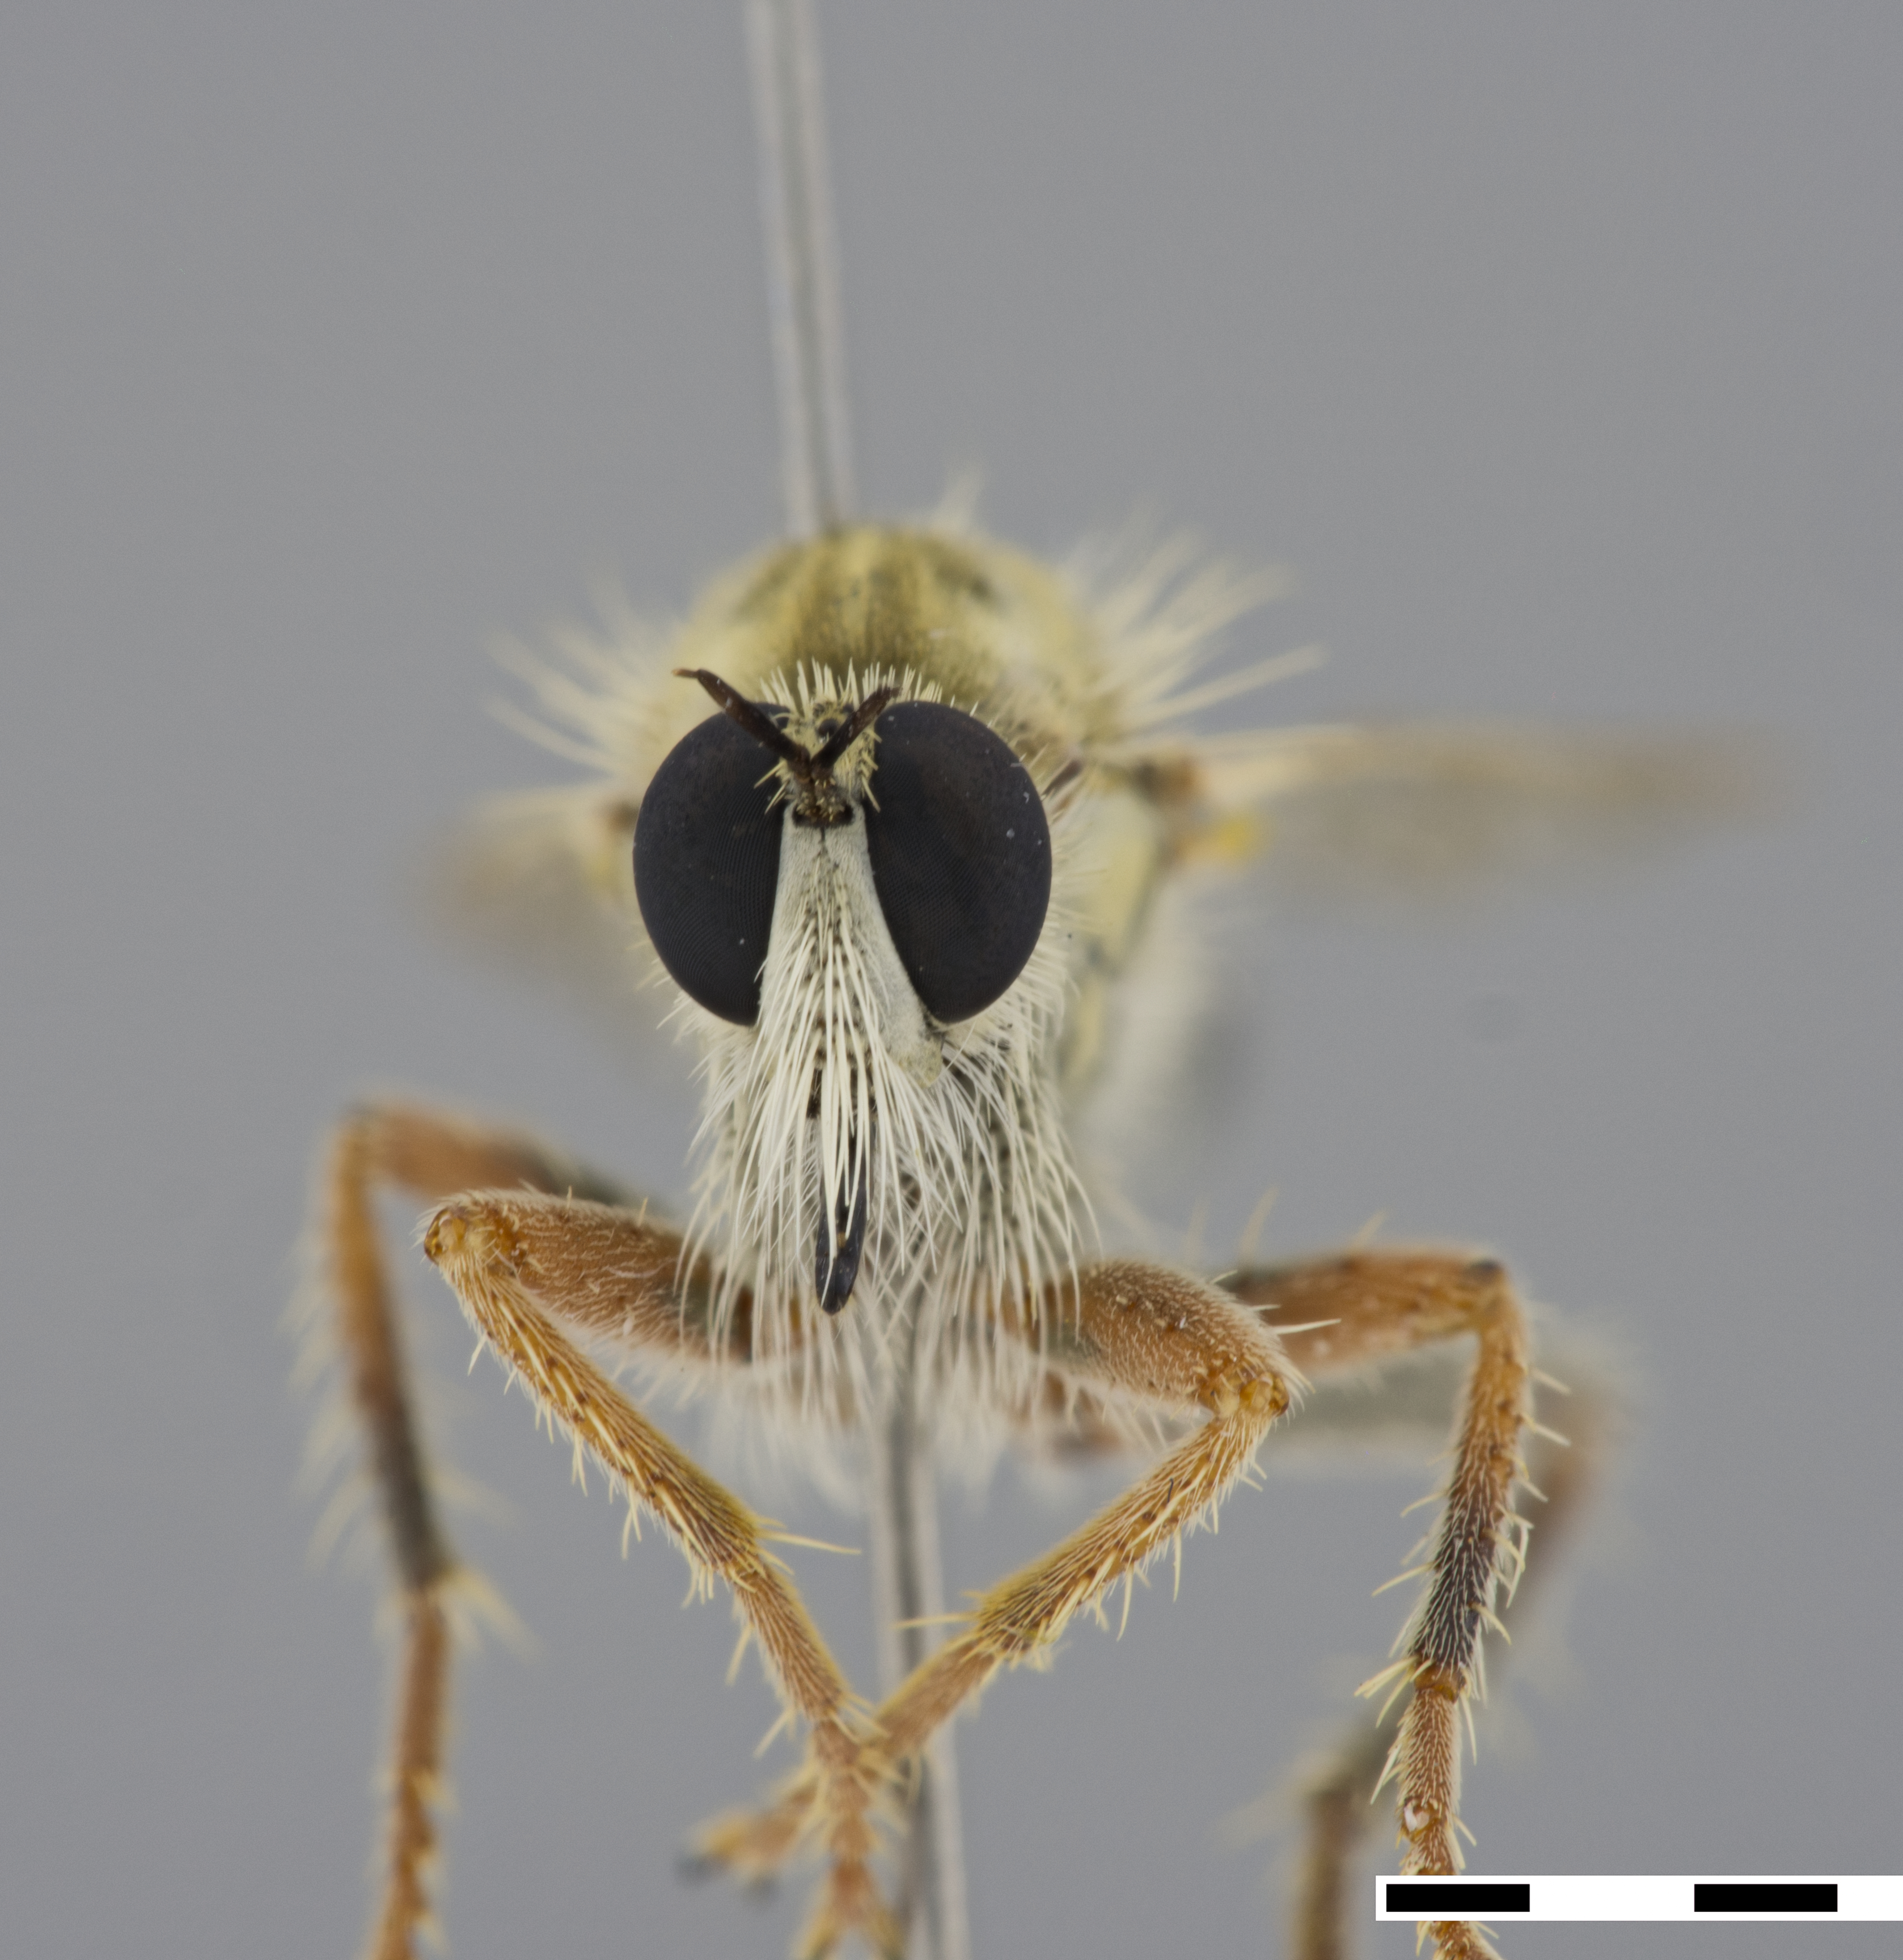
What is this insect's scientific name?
Scleropogon duncani
